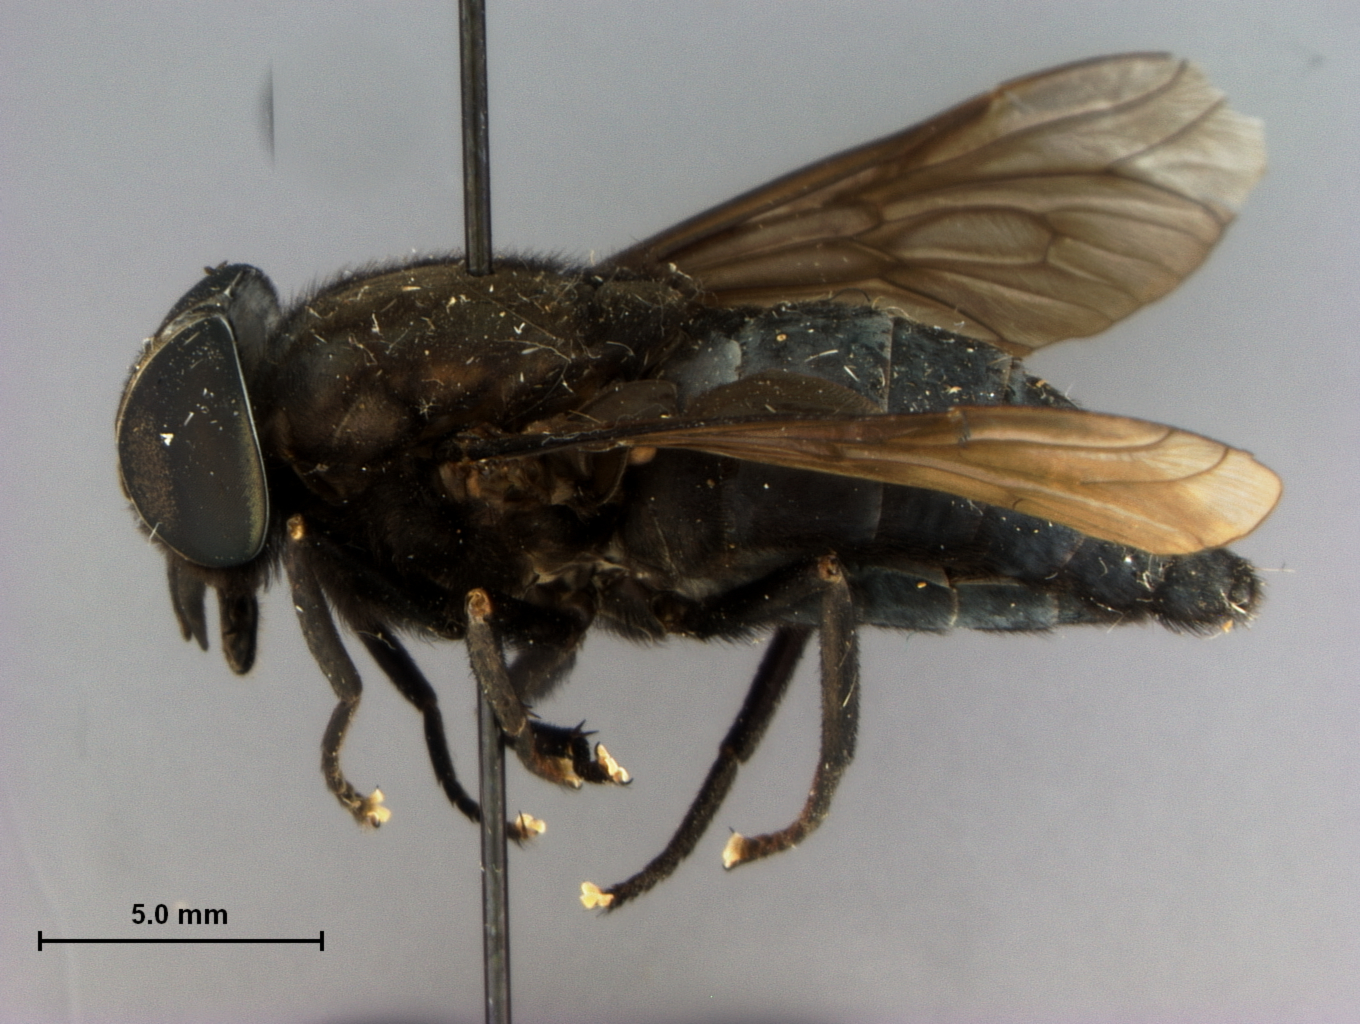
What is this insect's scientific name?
Tabanus morbosus
